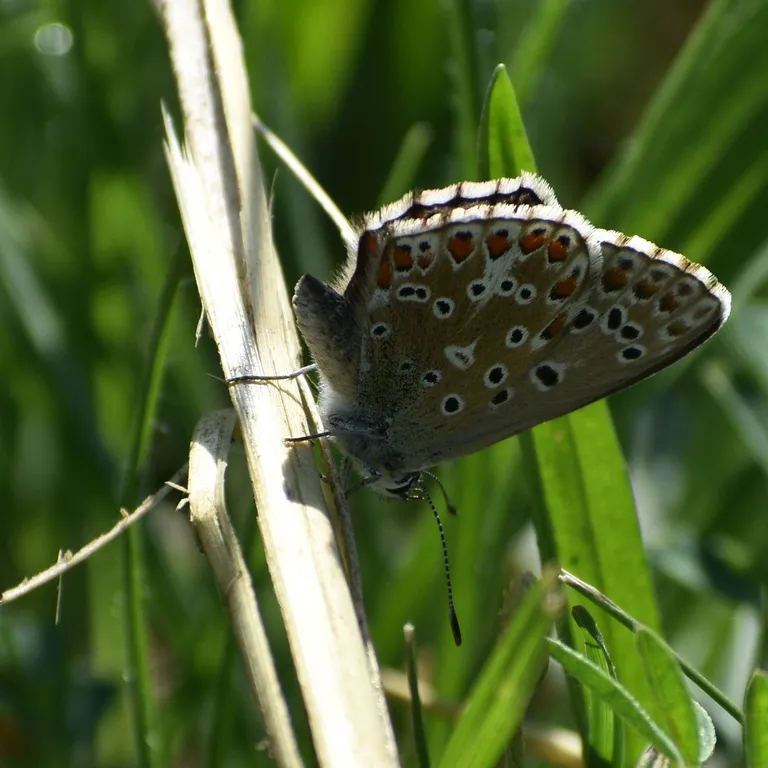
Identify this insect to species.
Lysandra bellargus
